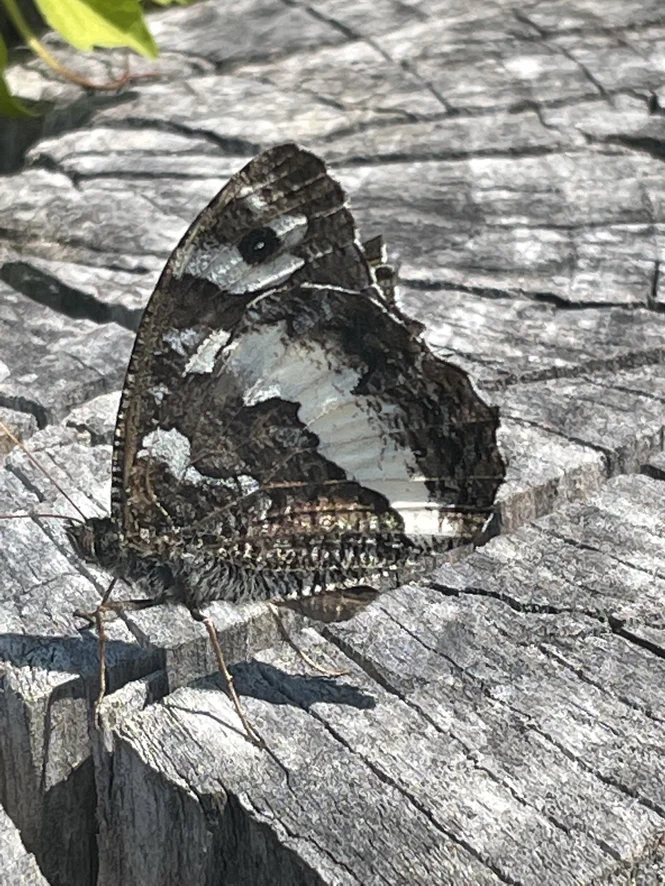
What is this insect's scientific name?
Brintesia circe
